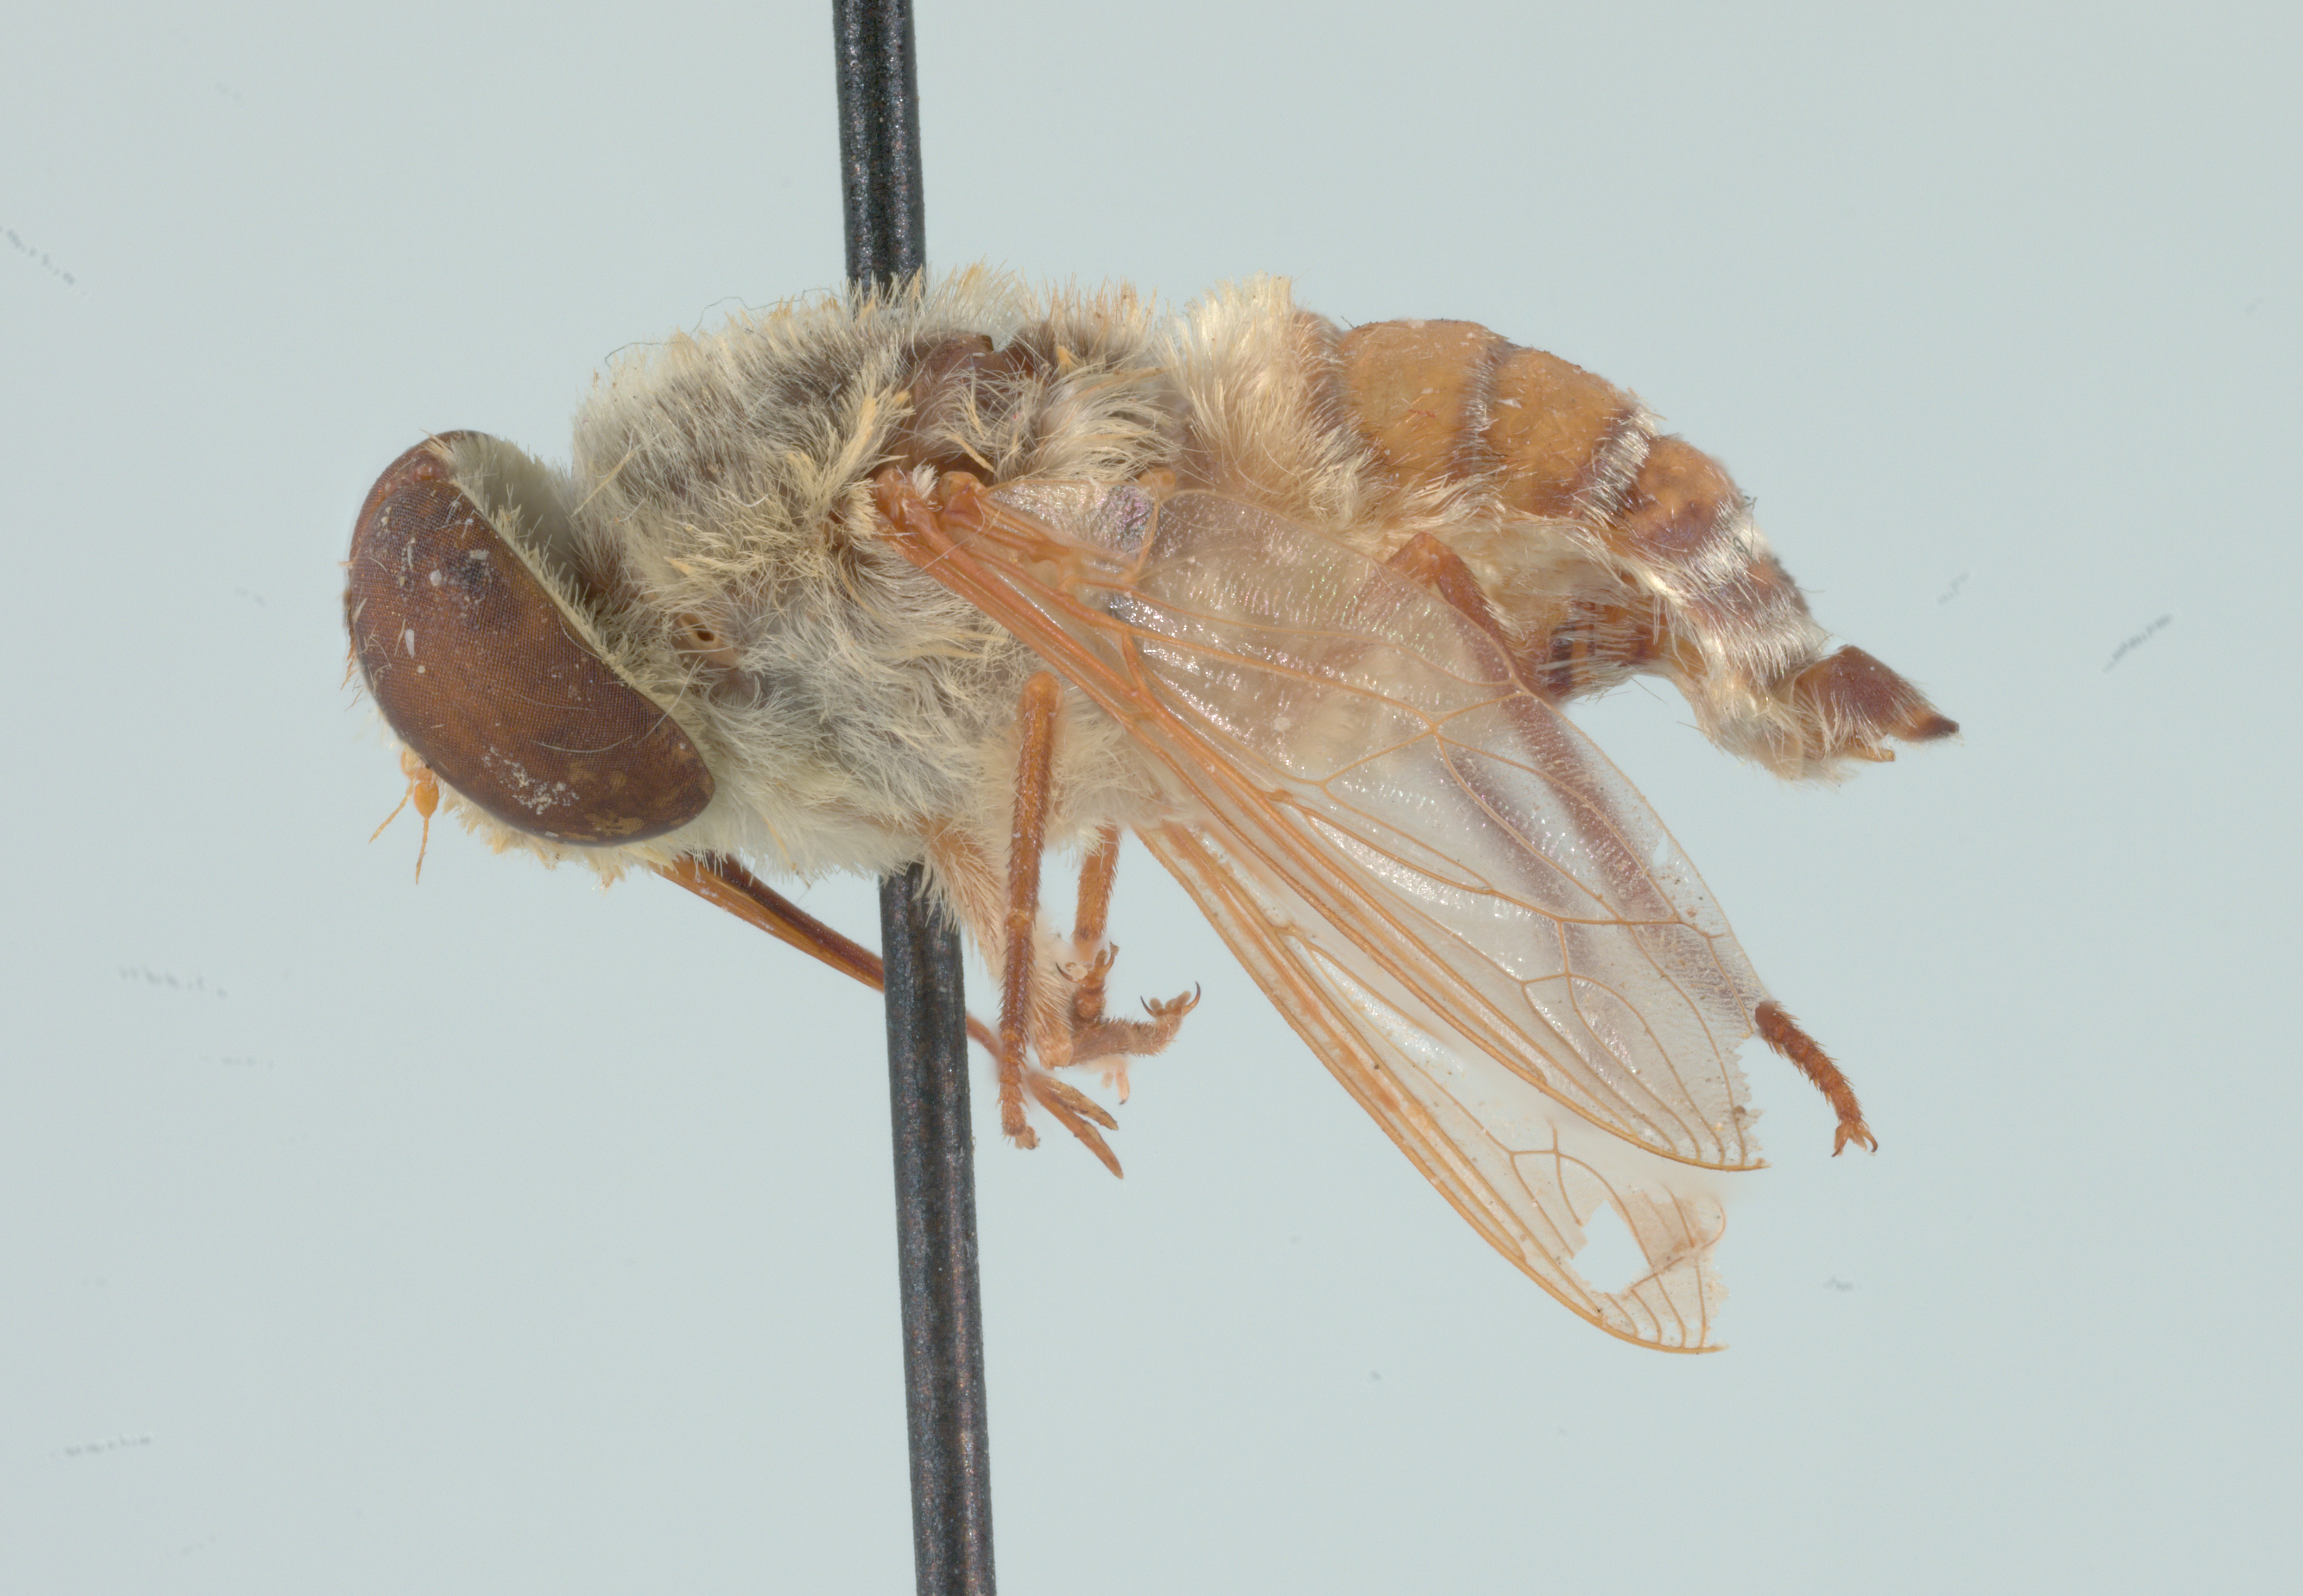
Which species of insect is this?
Neorhynchocephalus volaticus
